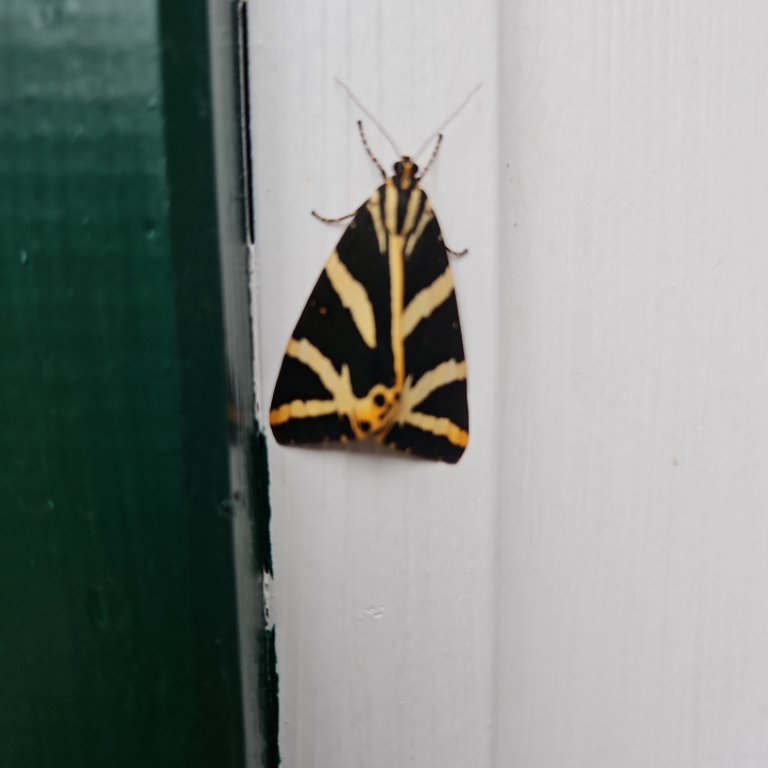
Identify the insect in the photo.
Euplagia quadripunctaria
